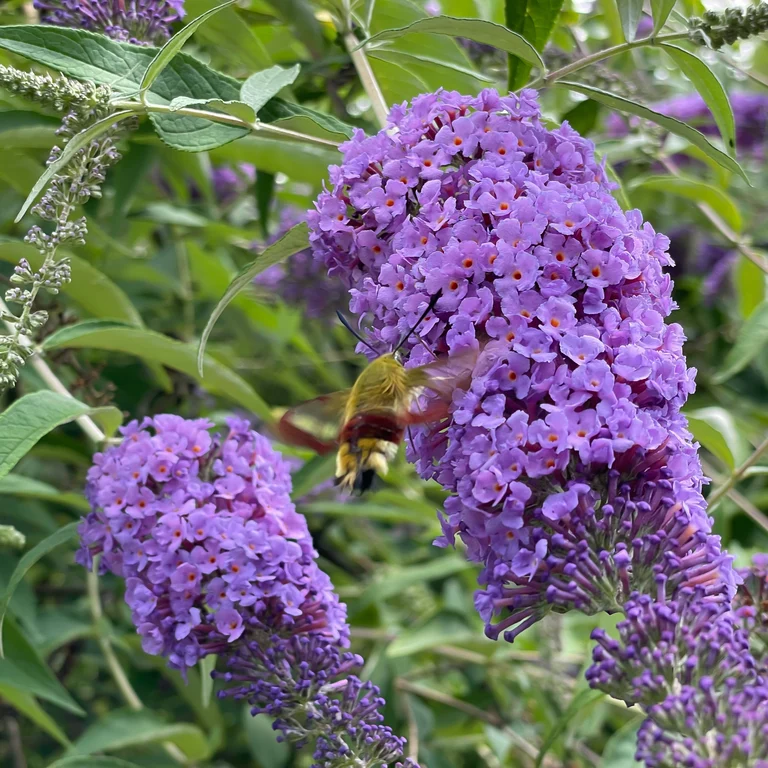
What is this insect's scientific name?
Hemaris fuciformis
